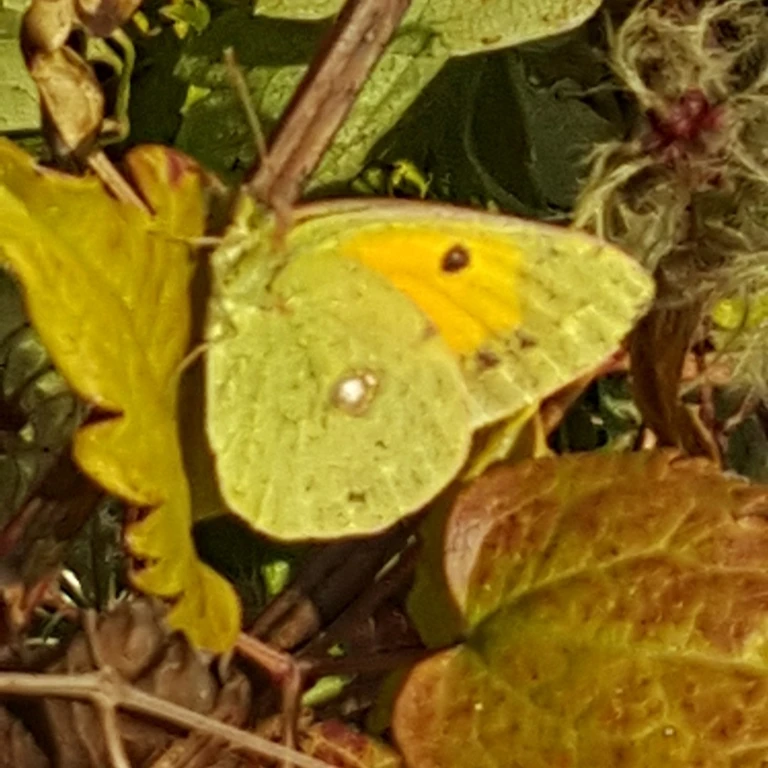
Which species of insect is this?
Colias croceus
